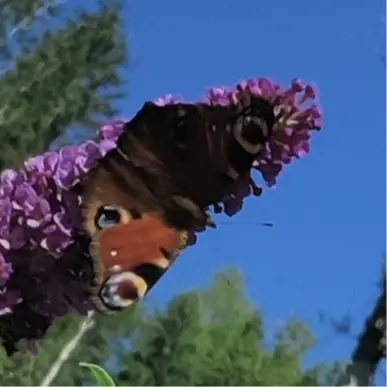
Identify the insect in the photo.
Aglais io
